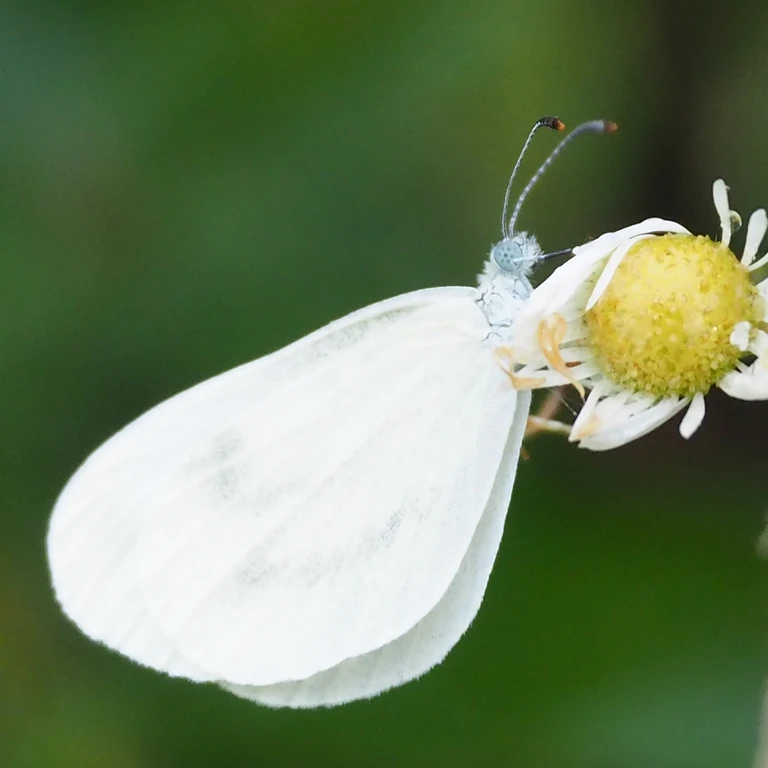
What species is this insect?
Leptidea sinapis/juvernica
